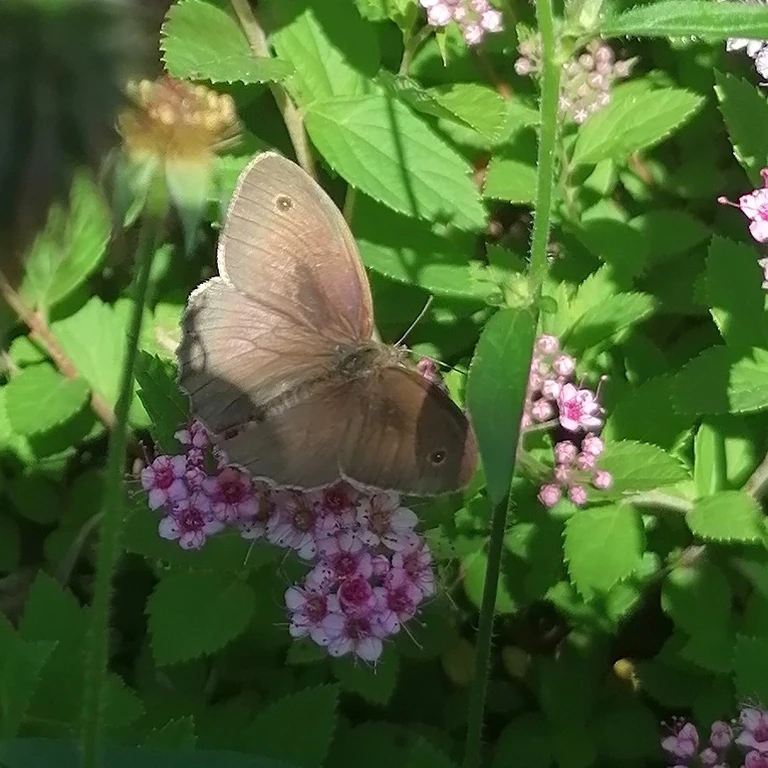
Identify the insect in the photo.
Maniola jurtina
